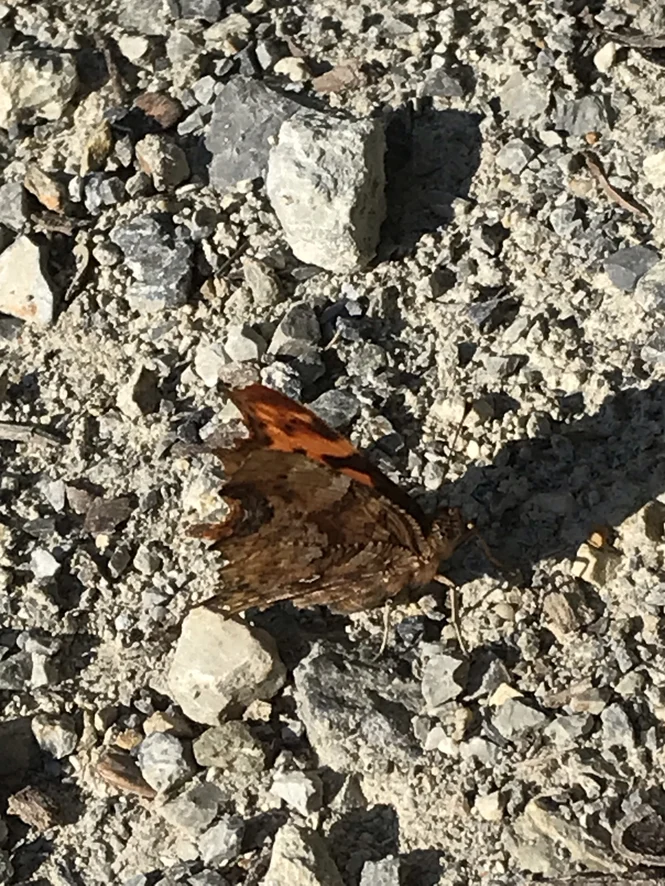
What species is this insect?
Polygonia c-album
